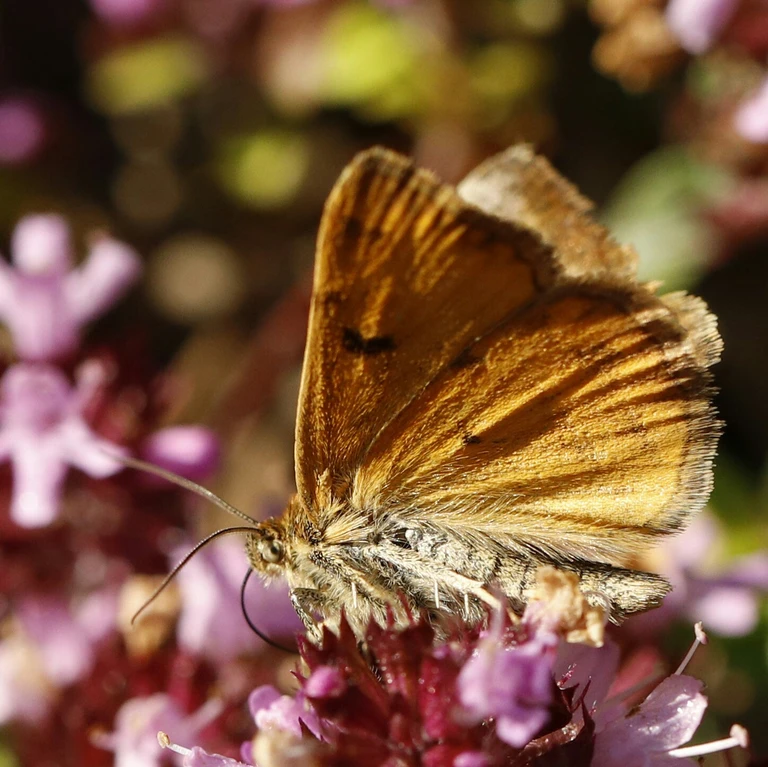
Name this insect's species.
Euclidia glyphica
